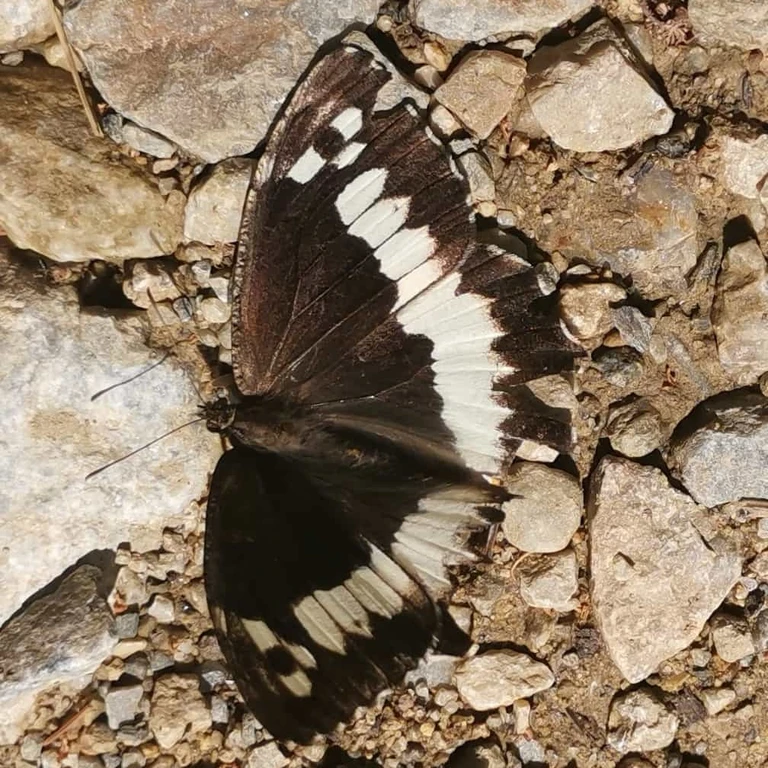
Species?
Brintesia circe
